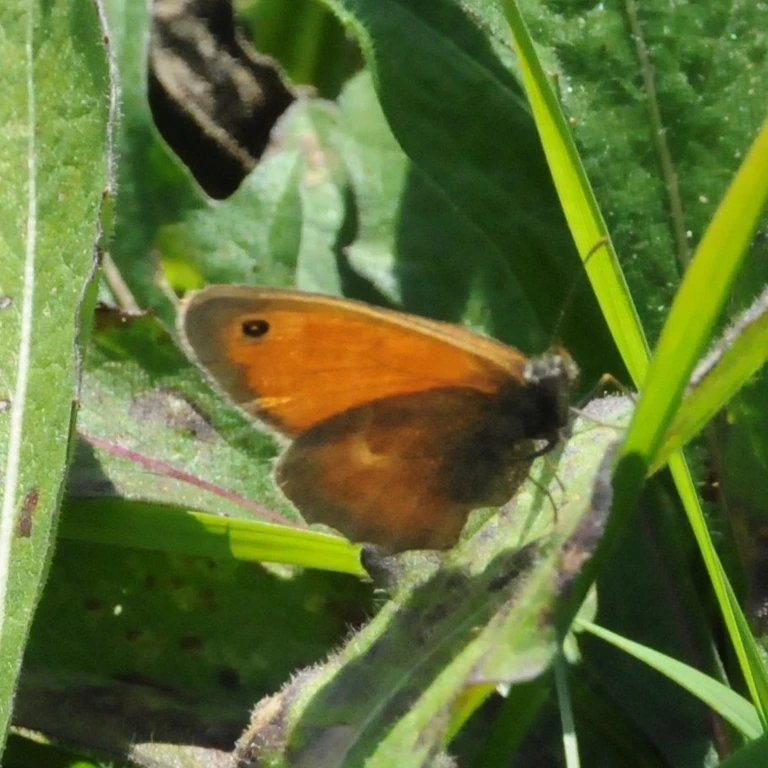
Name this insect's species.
Coenonympha pamphilus
